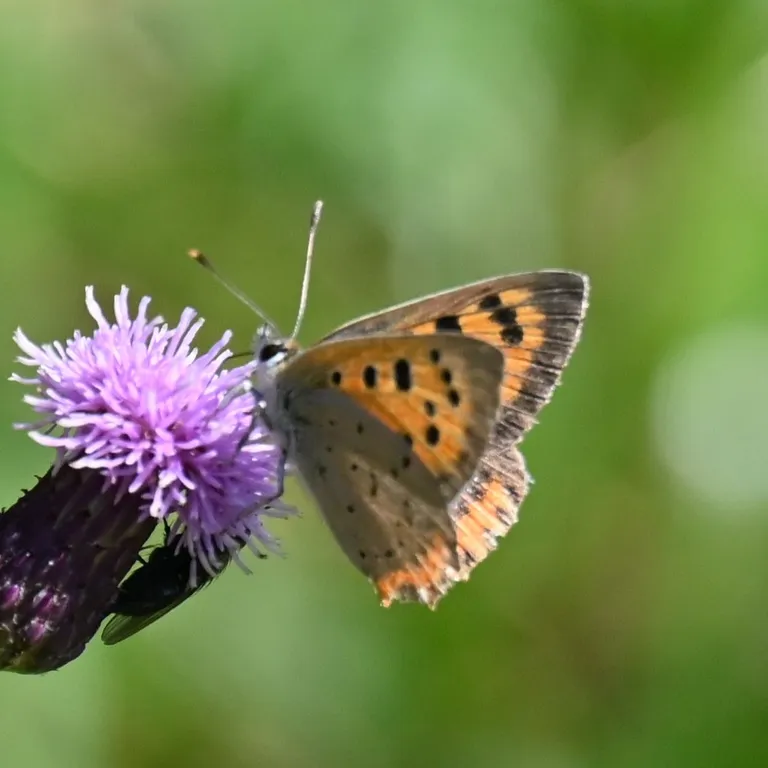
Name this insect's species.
Lycaena phlaeas
